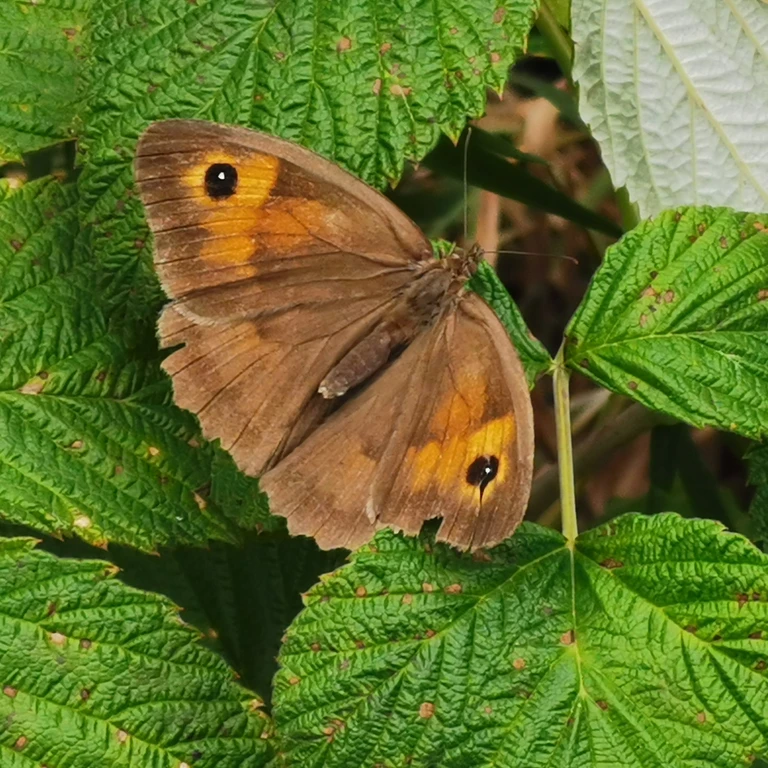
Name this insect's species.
Maniola jurtina
